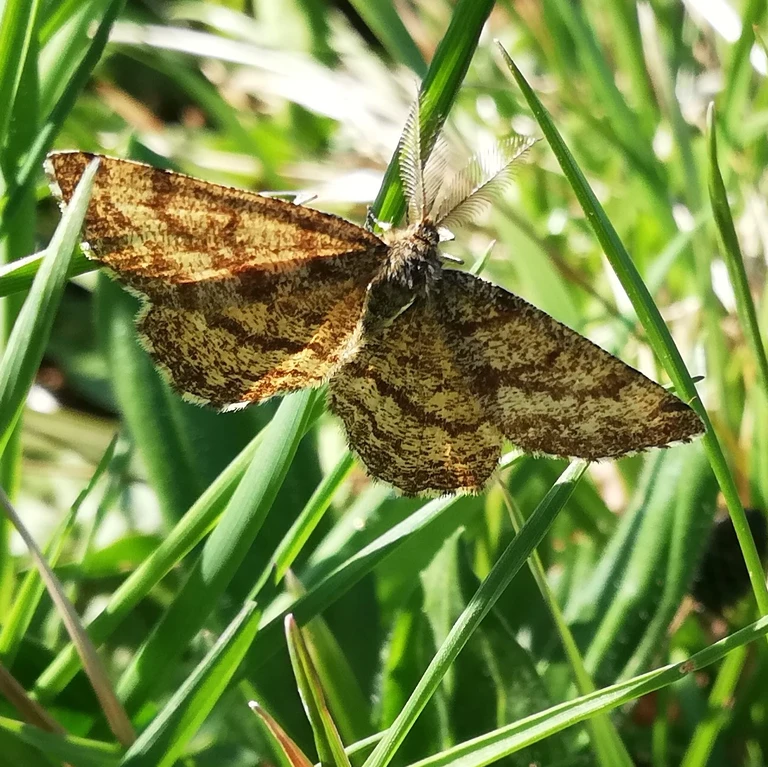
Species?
Ematurga atomaria
